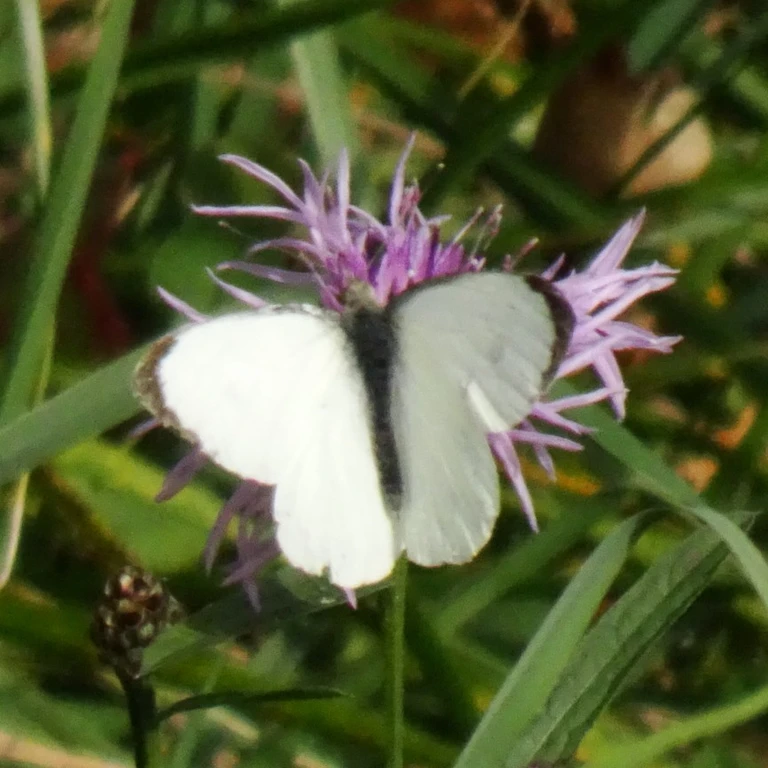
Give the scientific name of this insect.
Pieris brassicae
